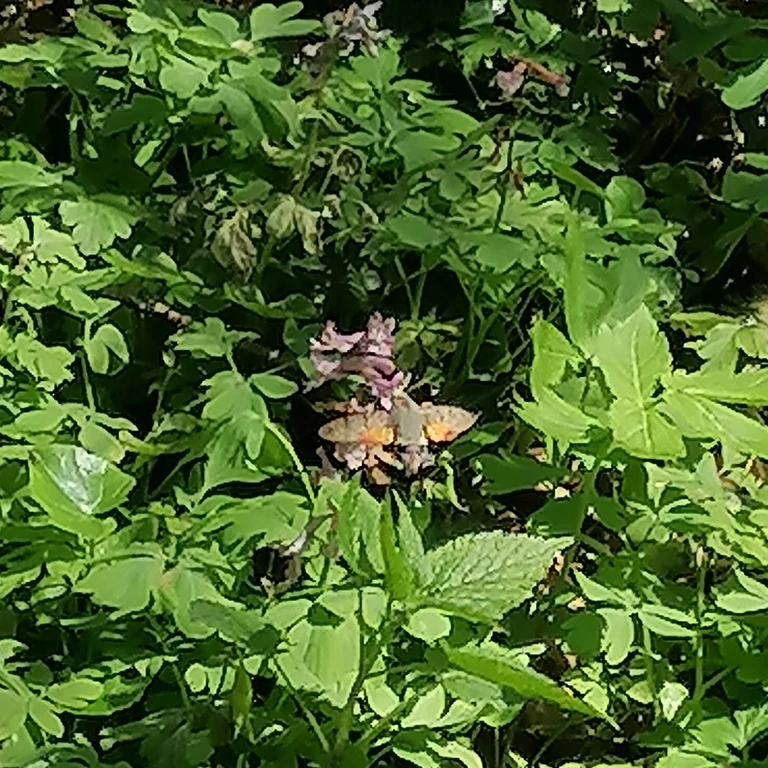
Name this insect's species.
Macroglossum stellatarum
